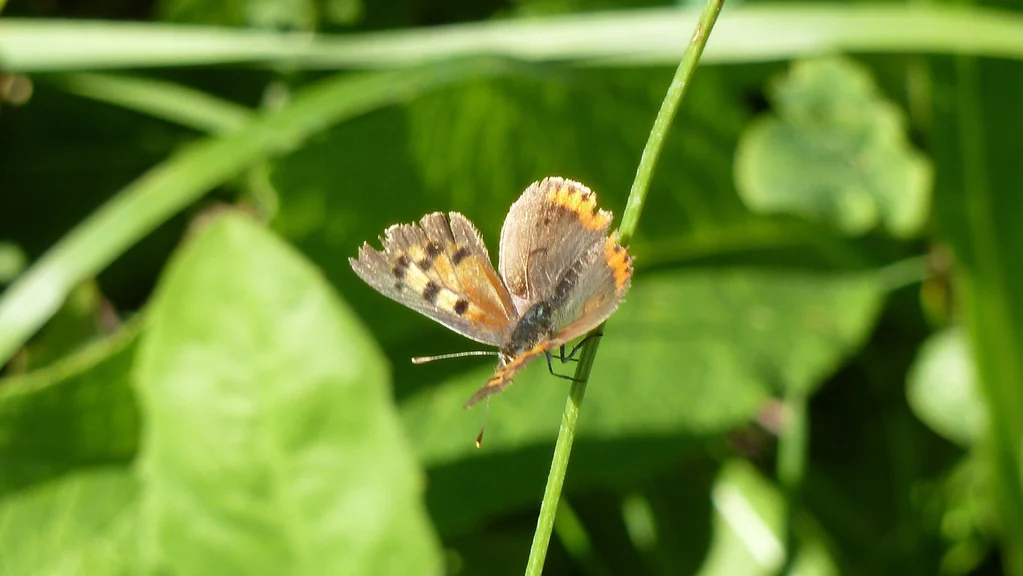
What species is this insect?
Lycaena phlaeas
